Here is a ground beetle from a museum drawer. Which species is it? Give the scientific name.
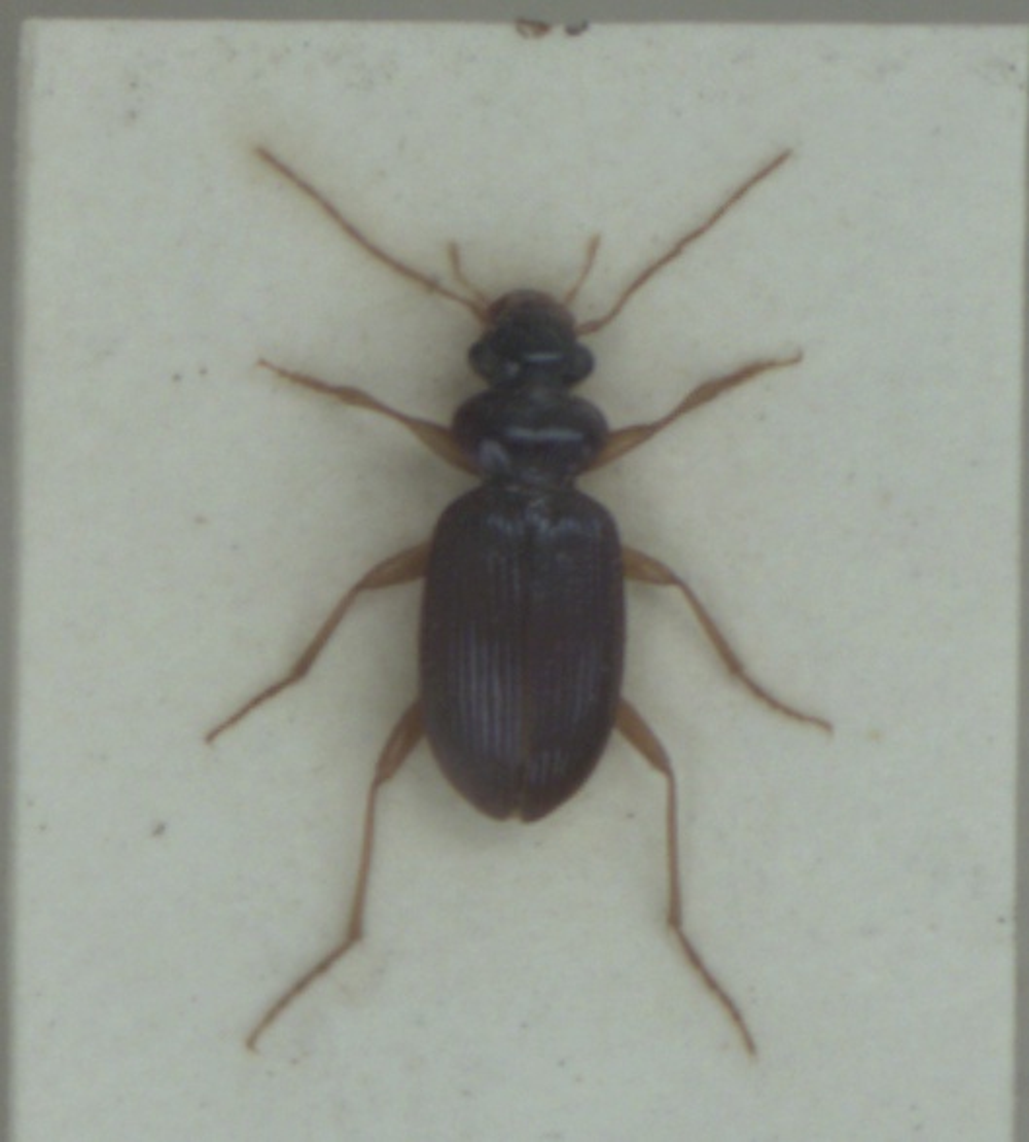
Leistus fulvibarbis
